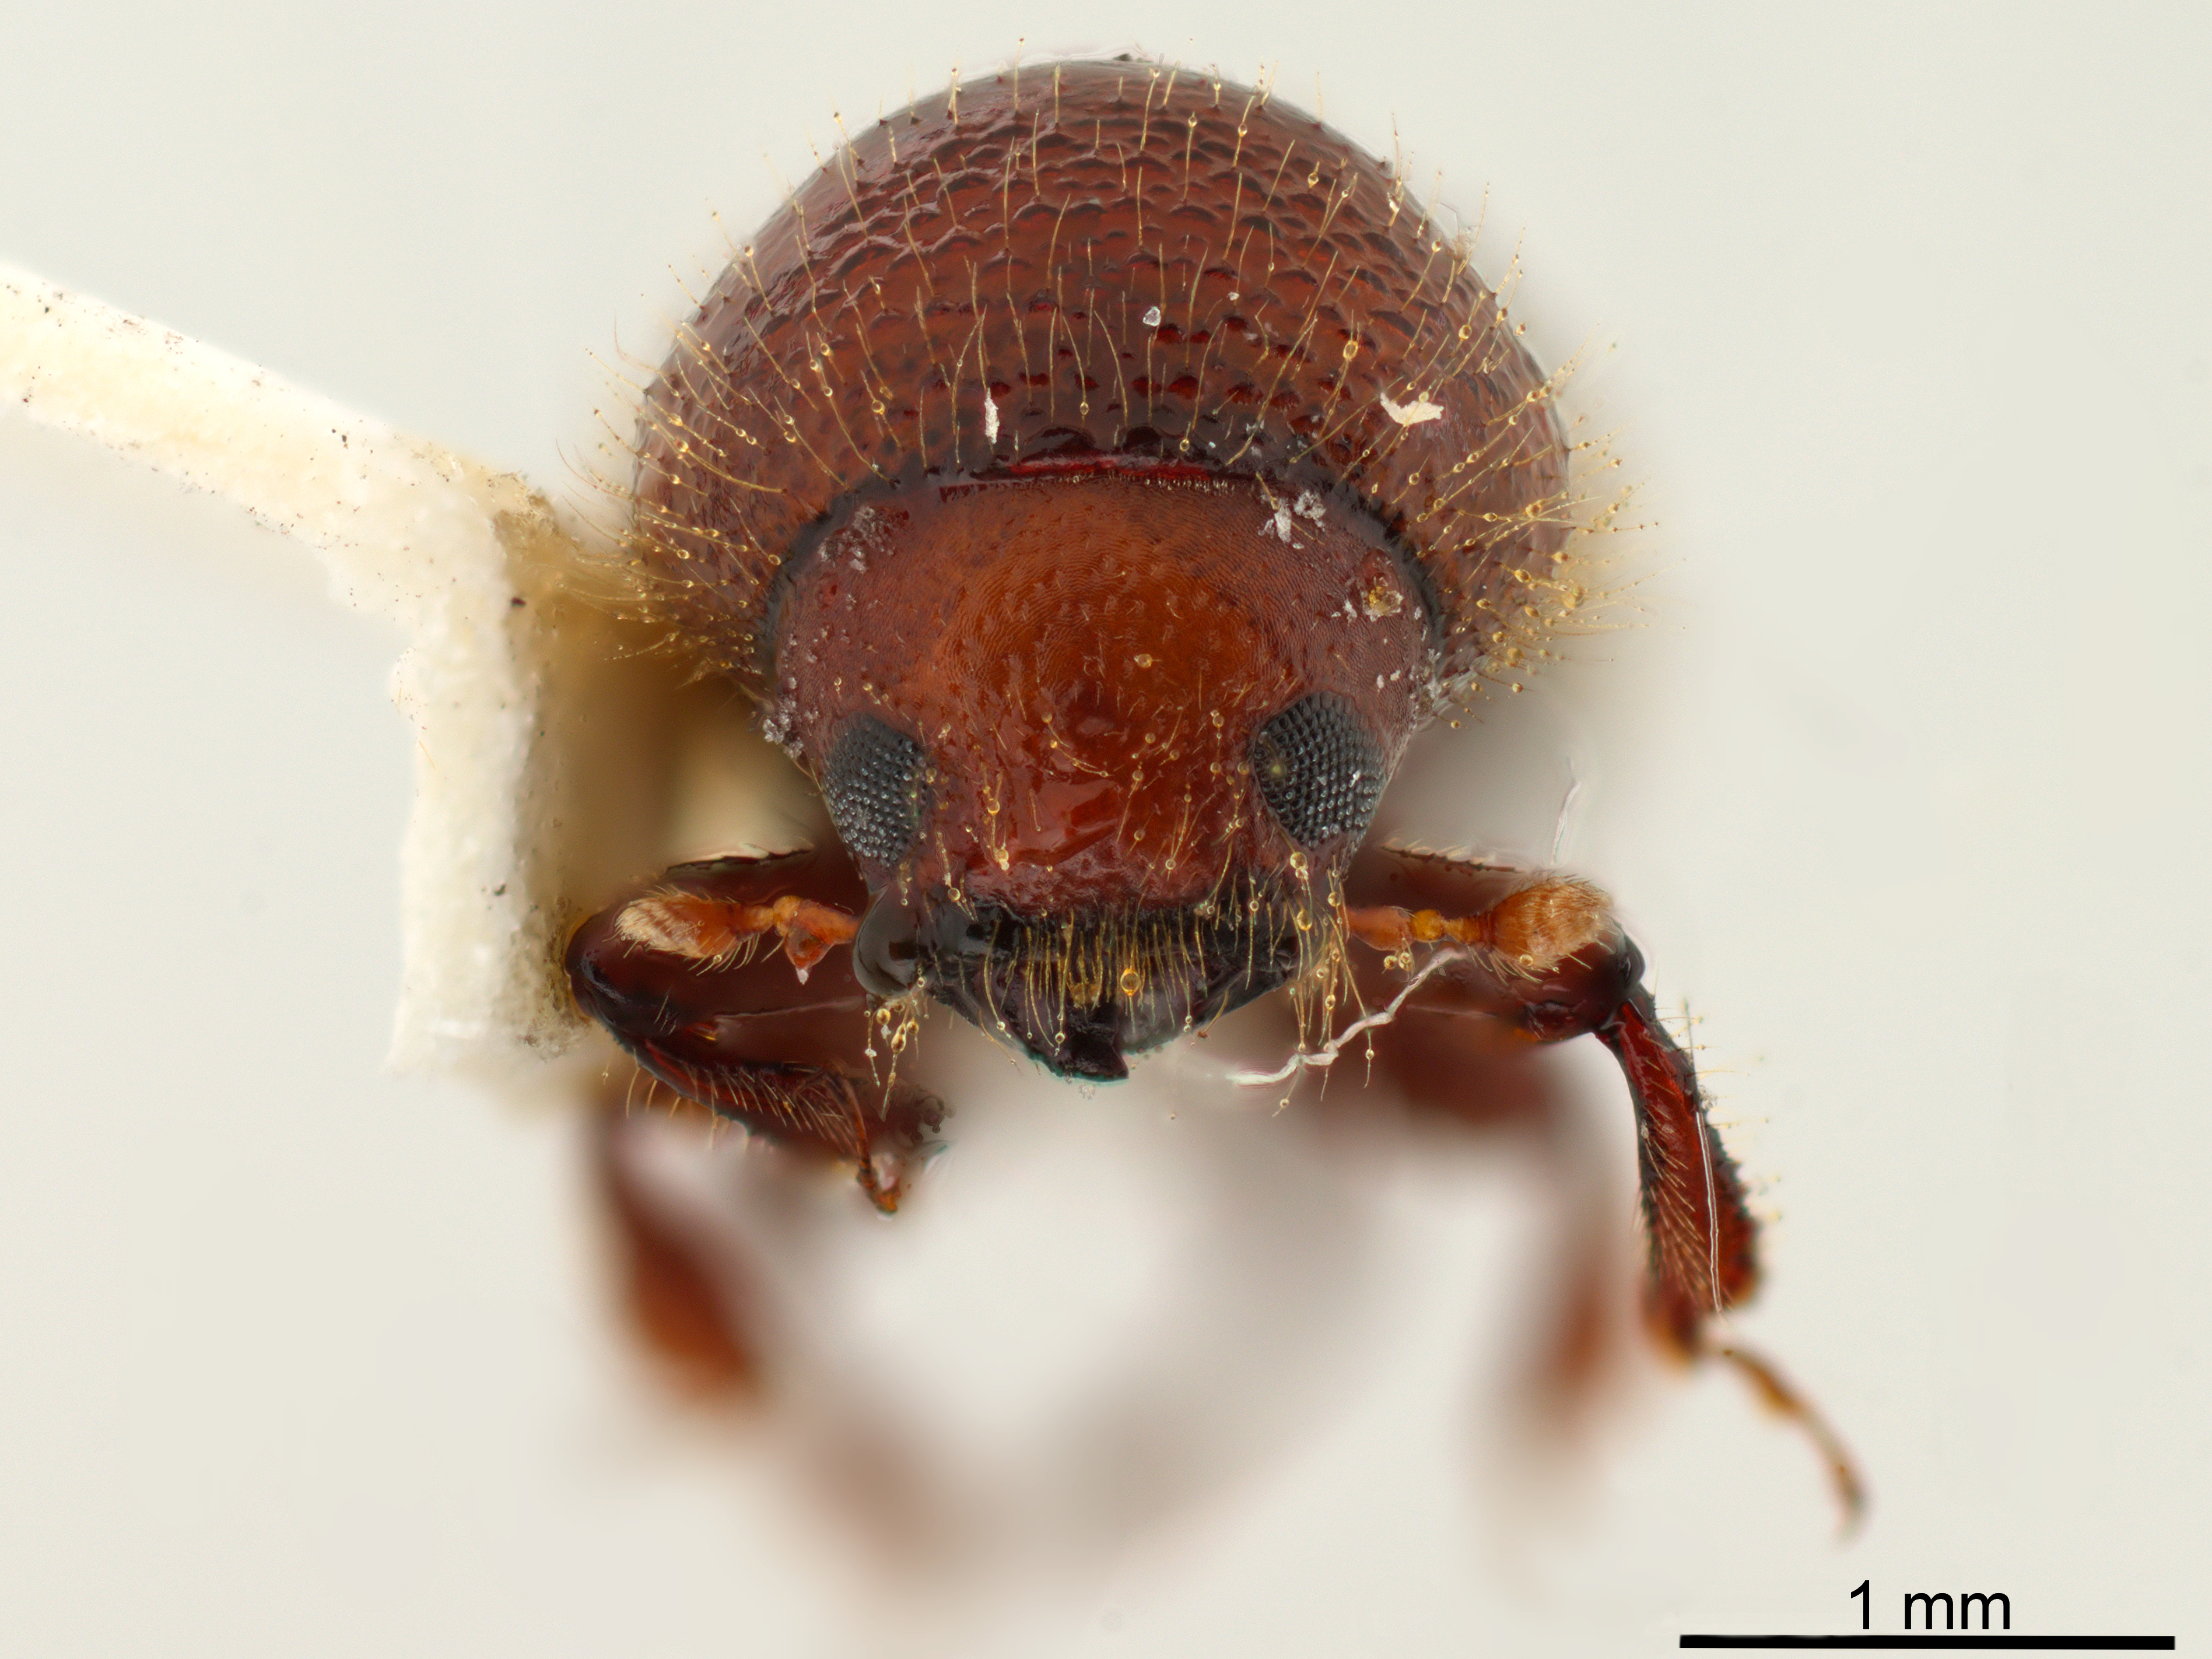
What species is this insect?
Beaverium sundaensis
